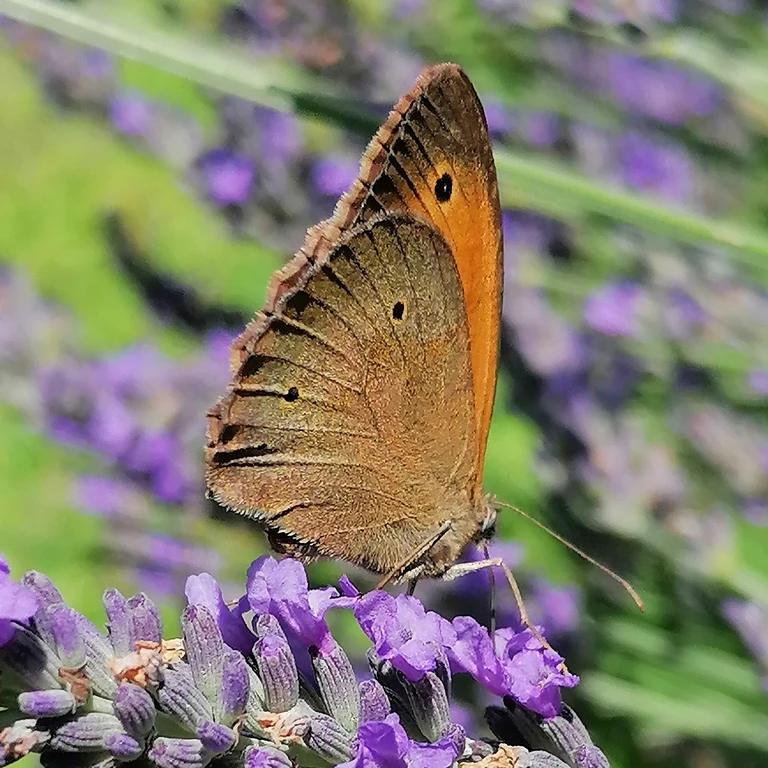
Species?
Maniola jurtina
